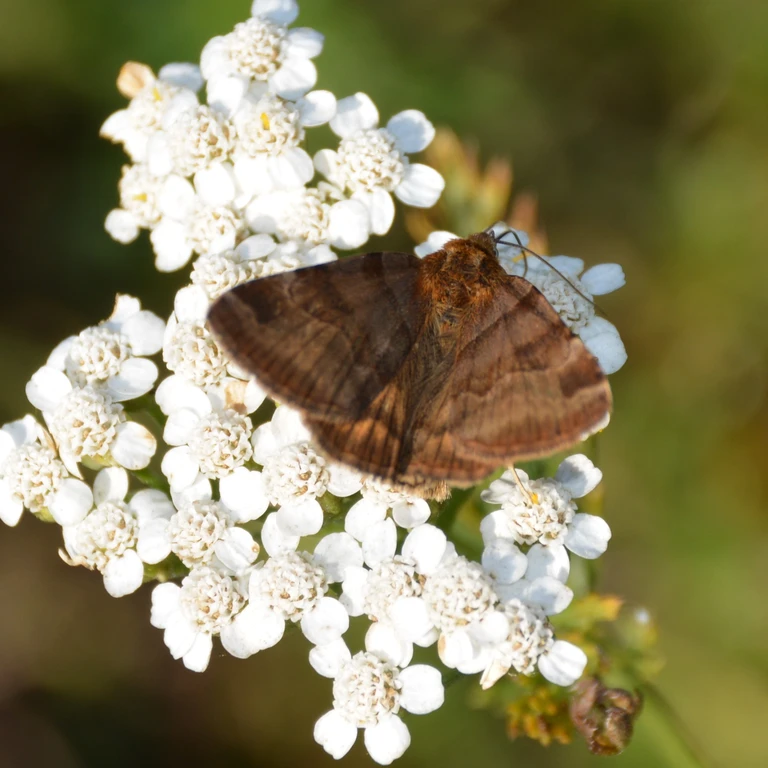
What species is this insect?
Euclidia glyphica
